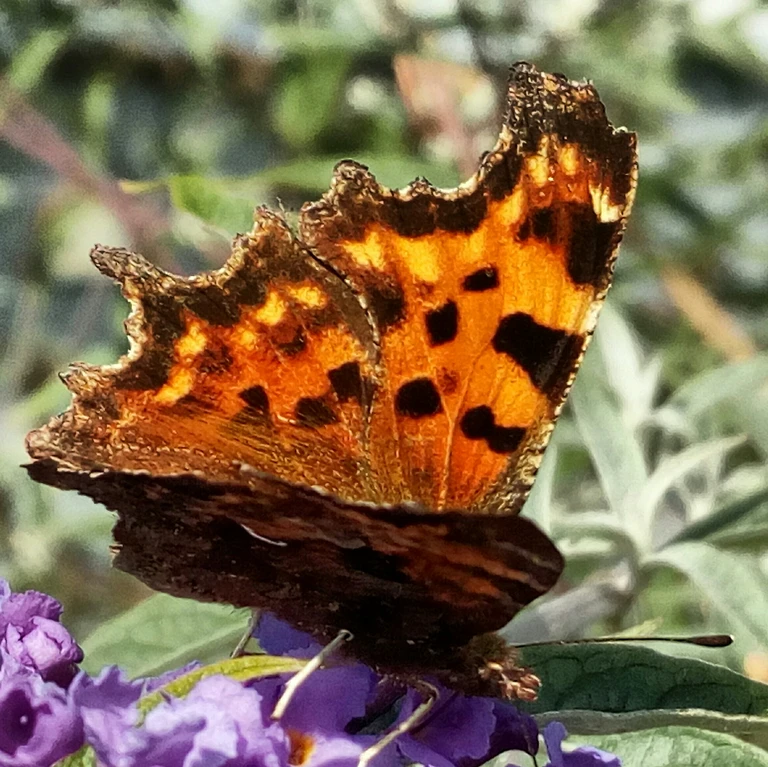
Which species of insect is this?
Polygonia c-album
